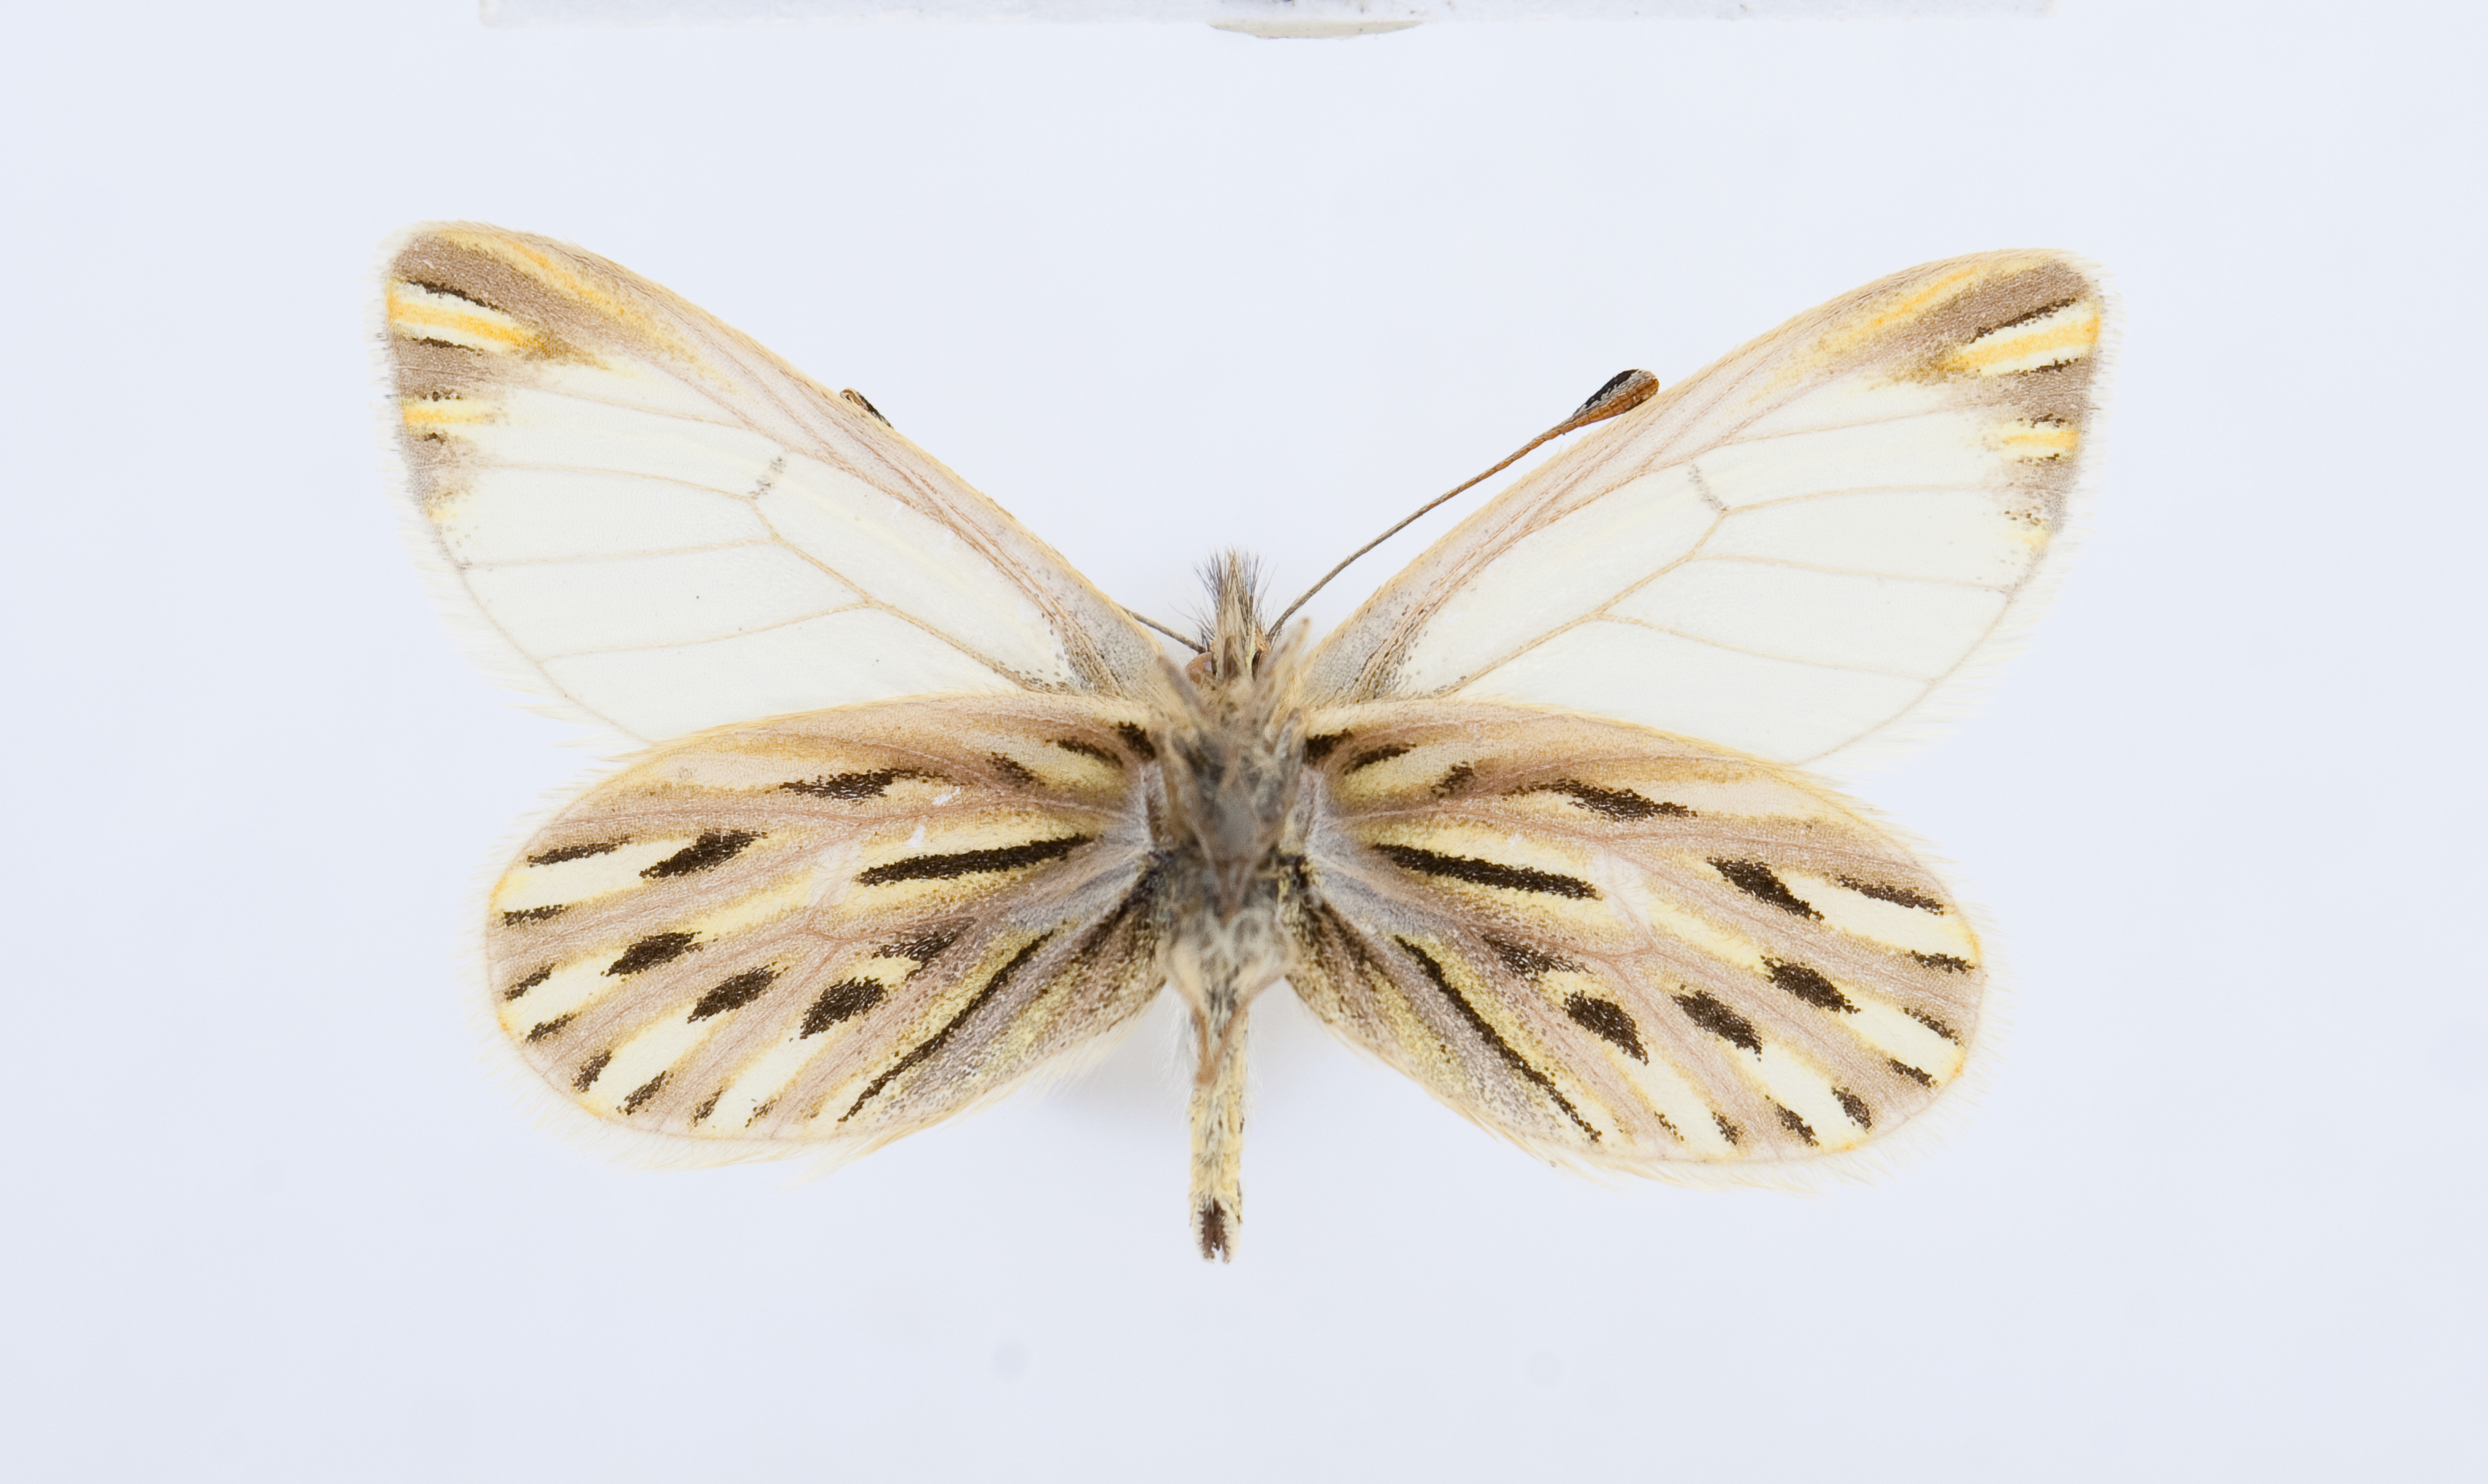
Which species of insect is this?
Infraphulia madeleinea
